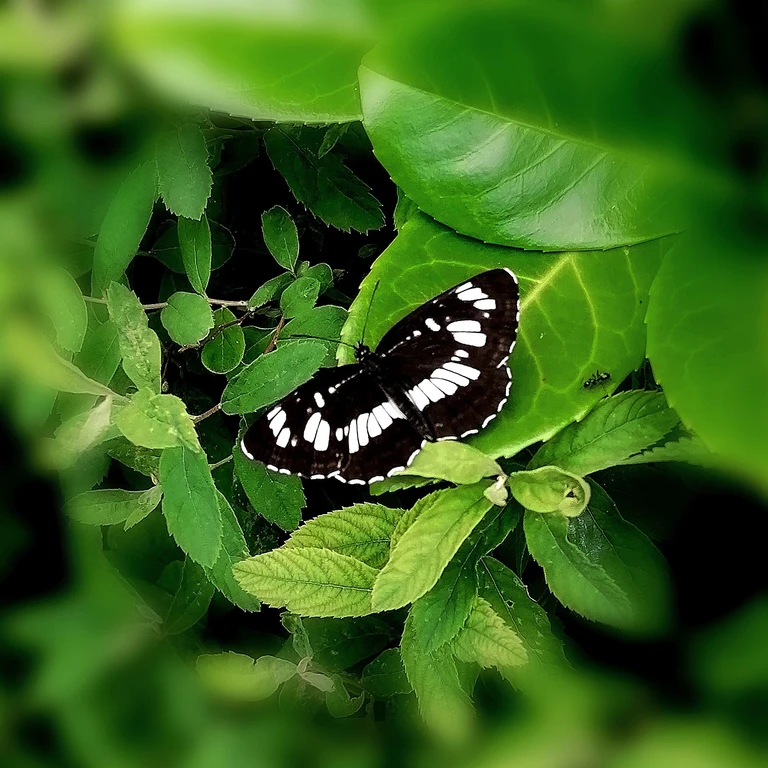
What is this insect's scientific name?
Neptis rivularis
